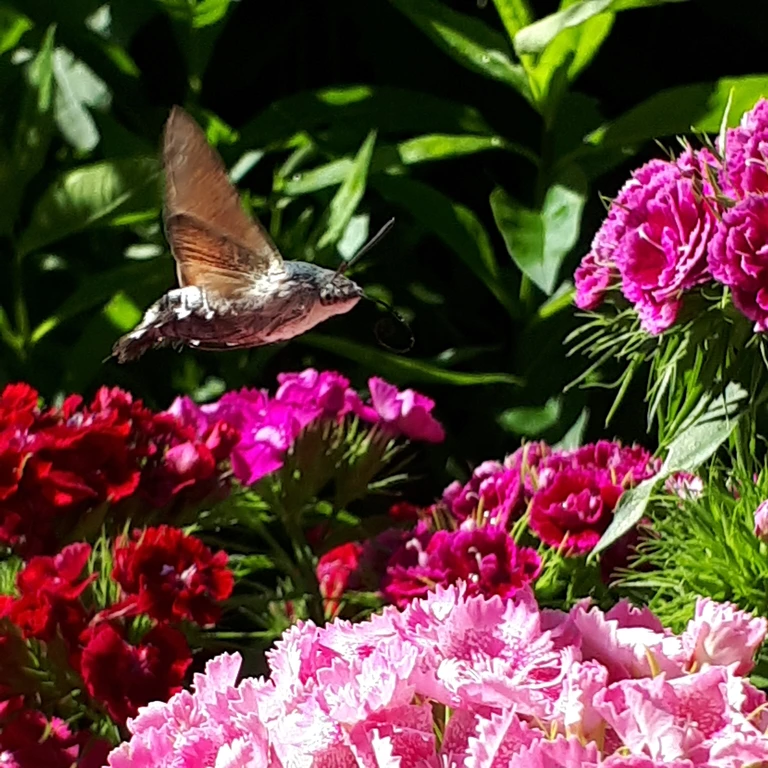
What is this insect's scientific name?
Macroglossum stellatarum
